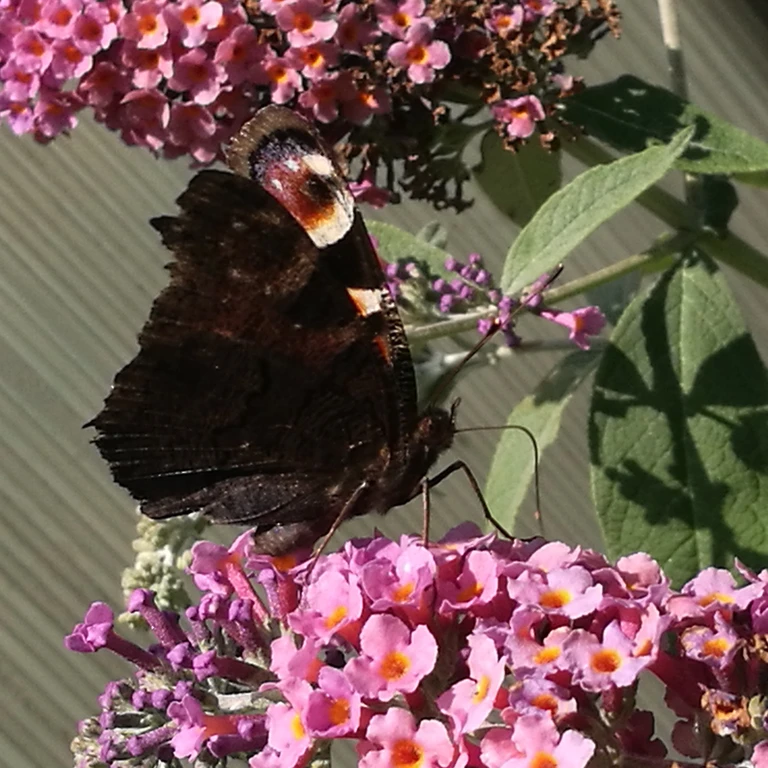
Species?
Aglais io
